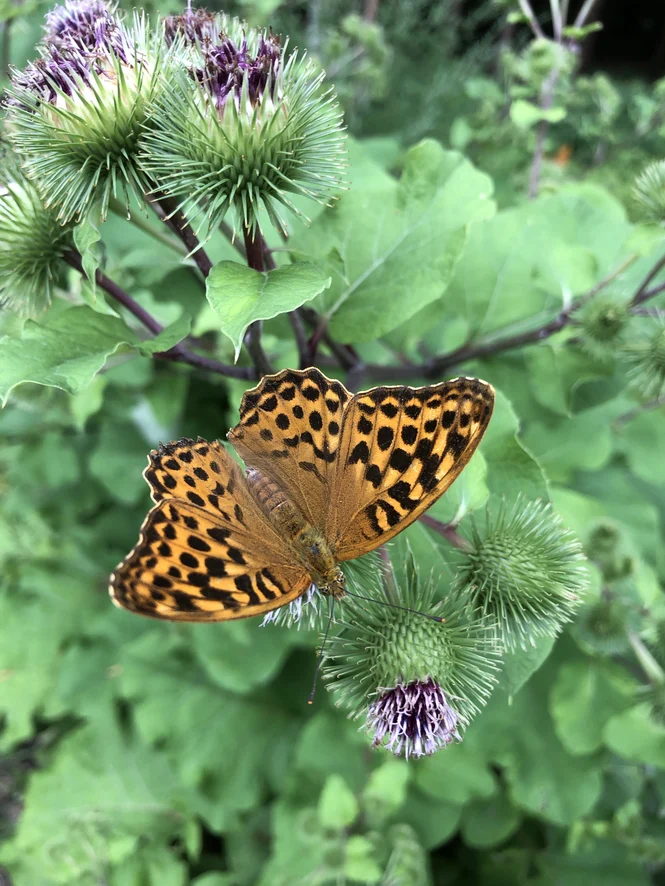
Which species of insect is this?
Argynnis paphia
